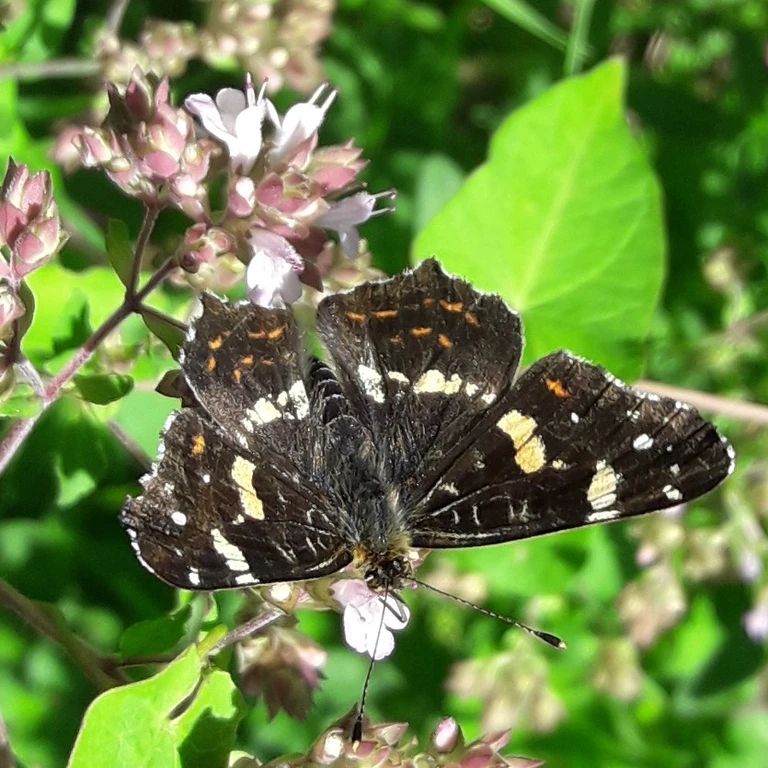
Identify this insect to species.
Araschnia levana
